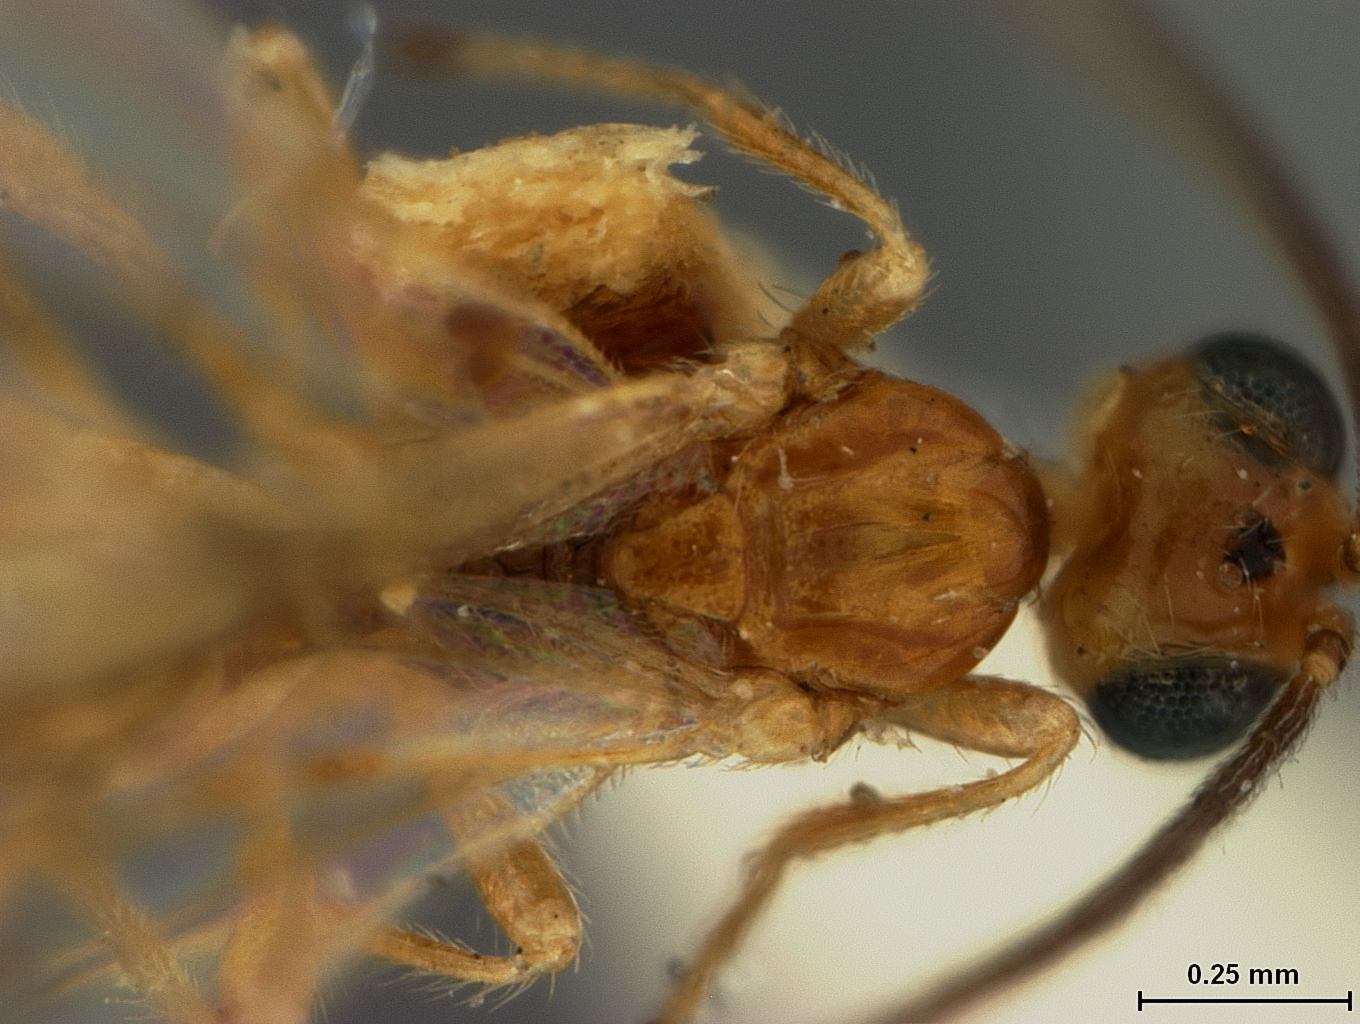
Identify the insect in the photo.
Xenobius albipes
